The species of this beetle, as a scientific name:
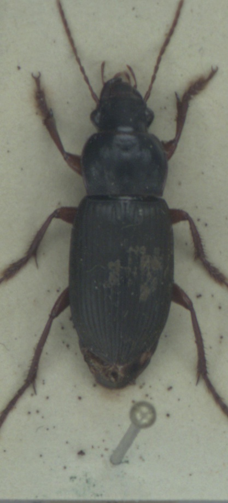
Harpalus rufipes
